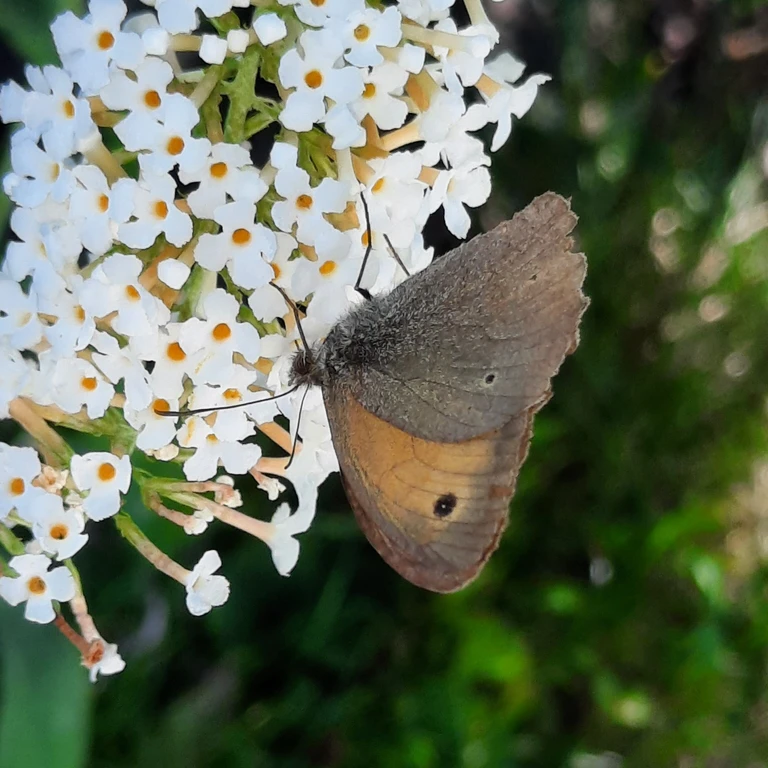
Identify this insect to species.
Maniola jurtina
